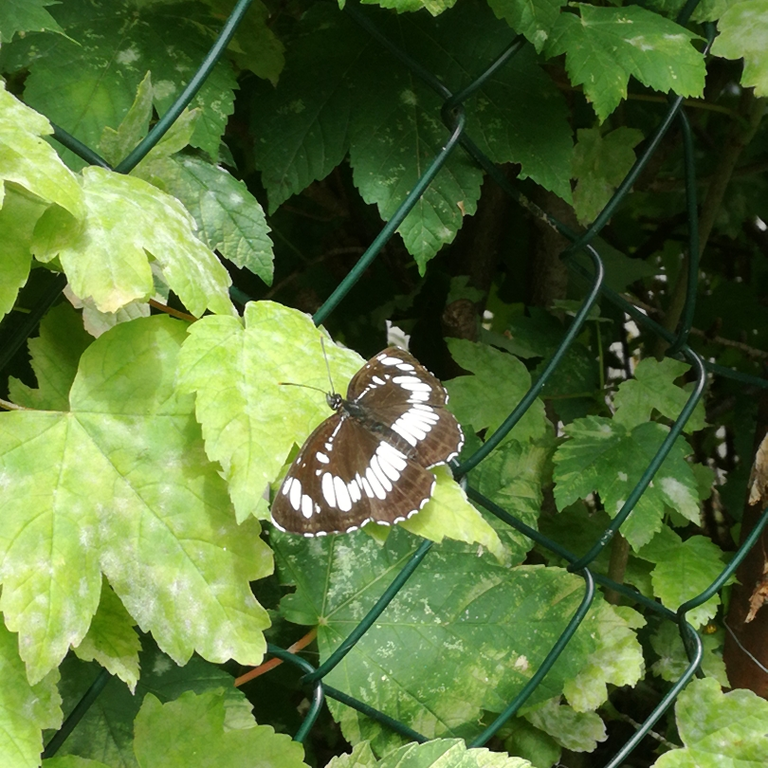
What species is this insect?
Neptis rivularis
